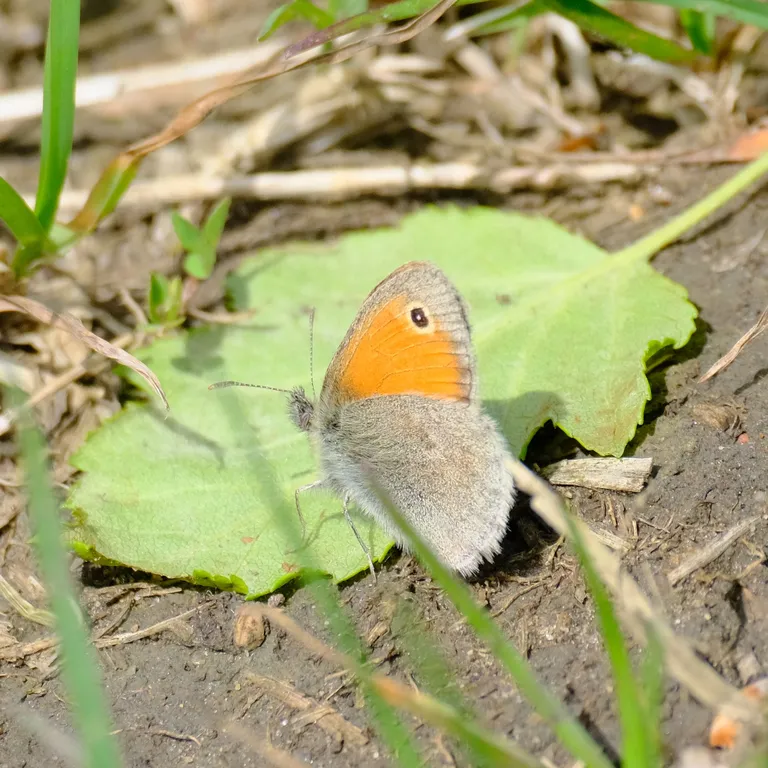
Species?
Coenonympha pamphilus
